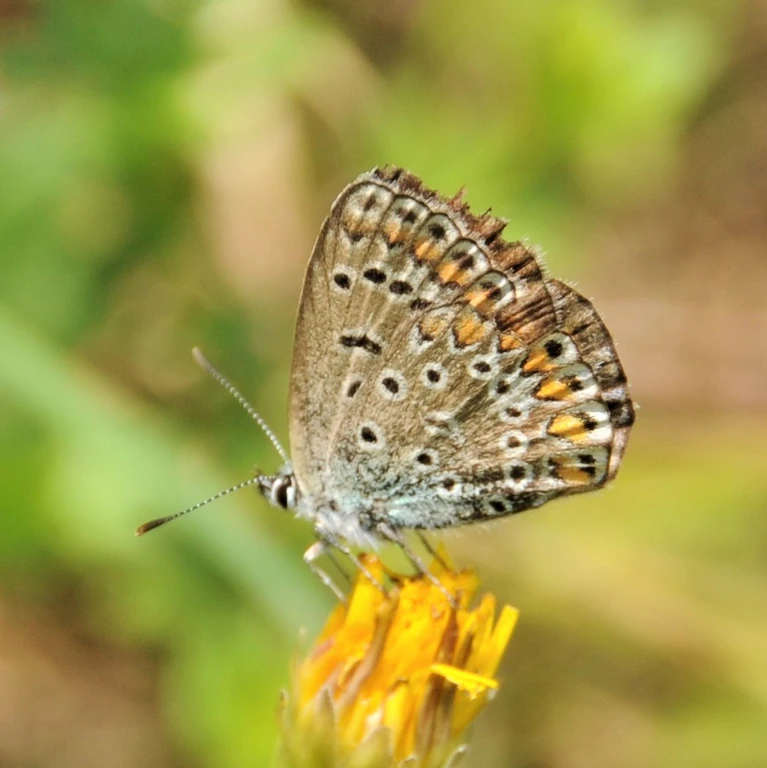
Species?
Polyommatus icarus
